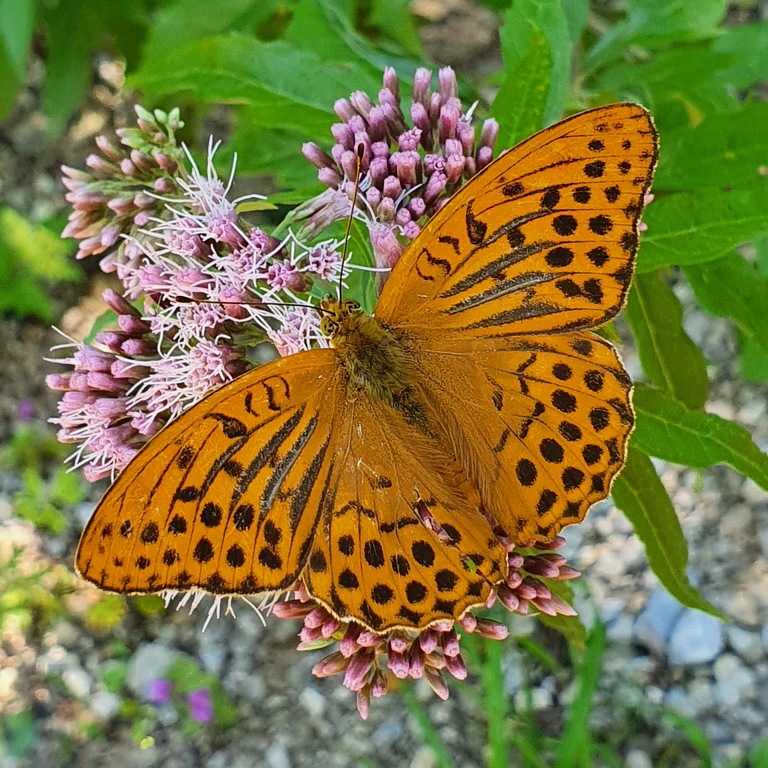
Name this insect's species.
Argynnis paphia
